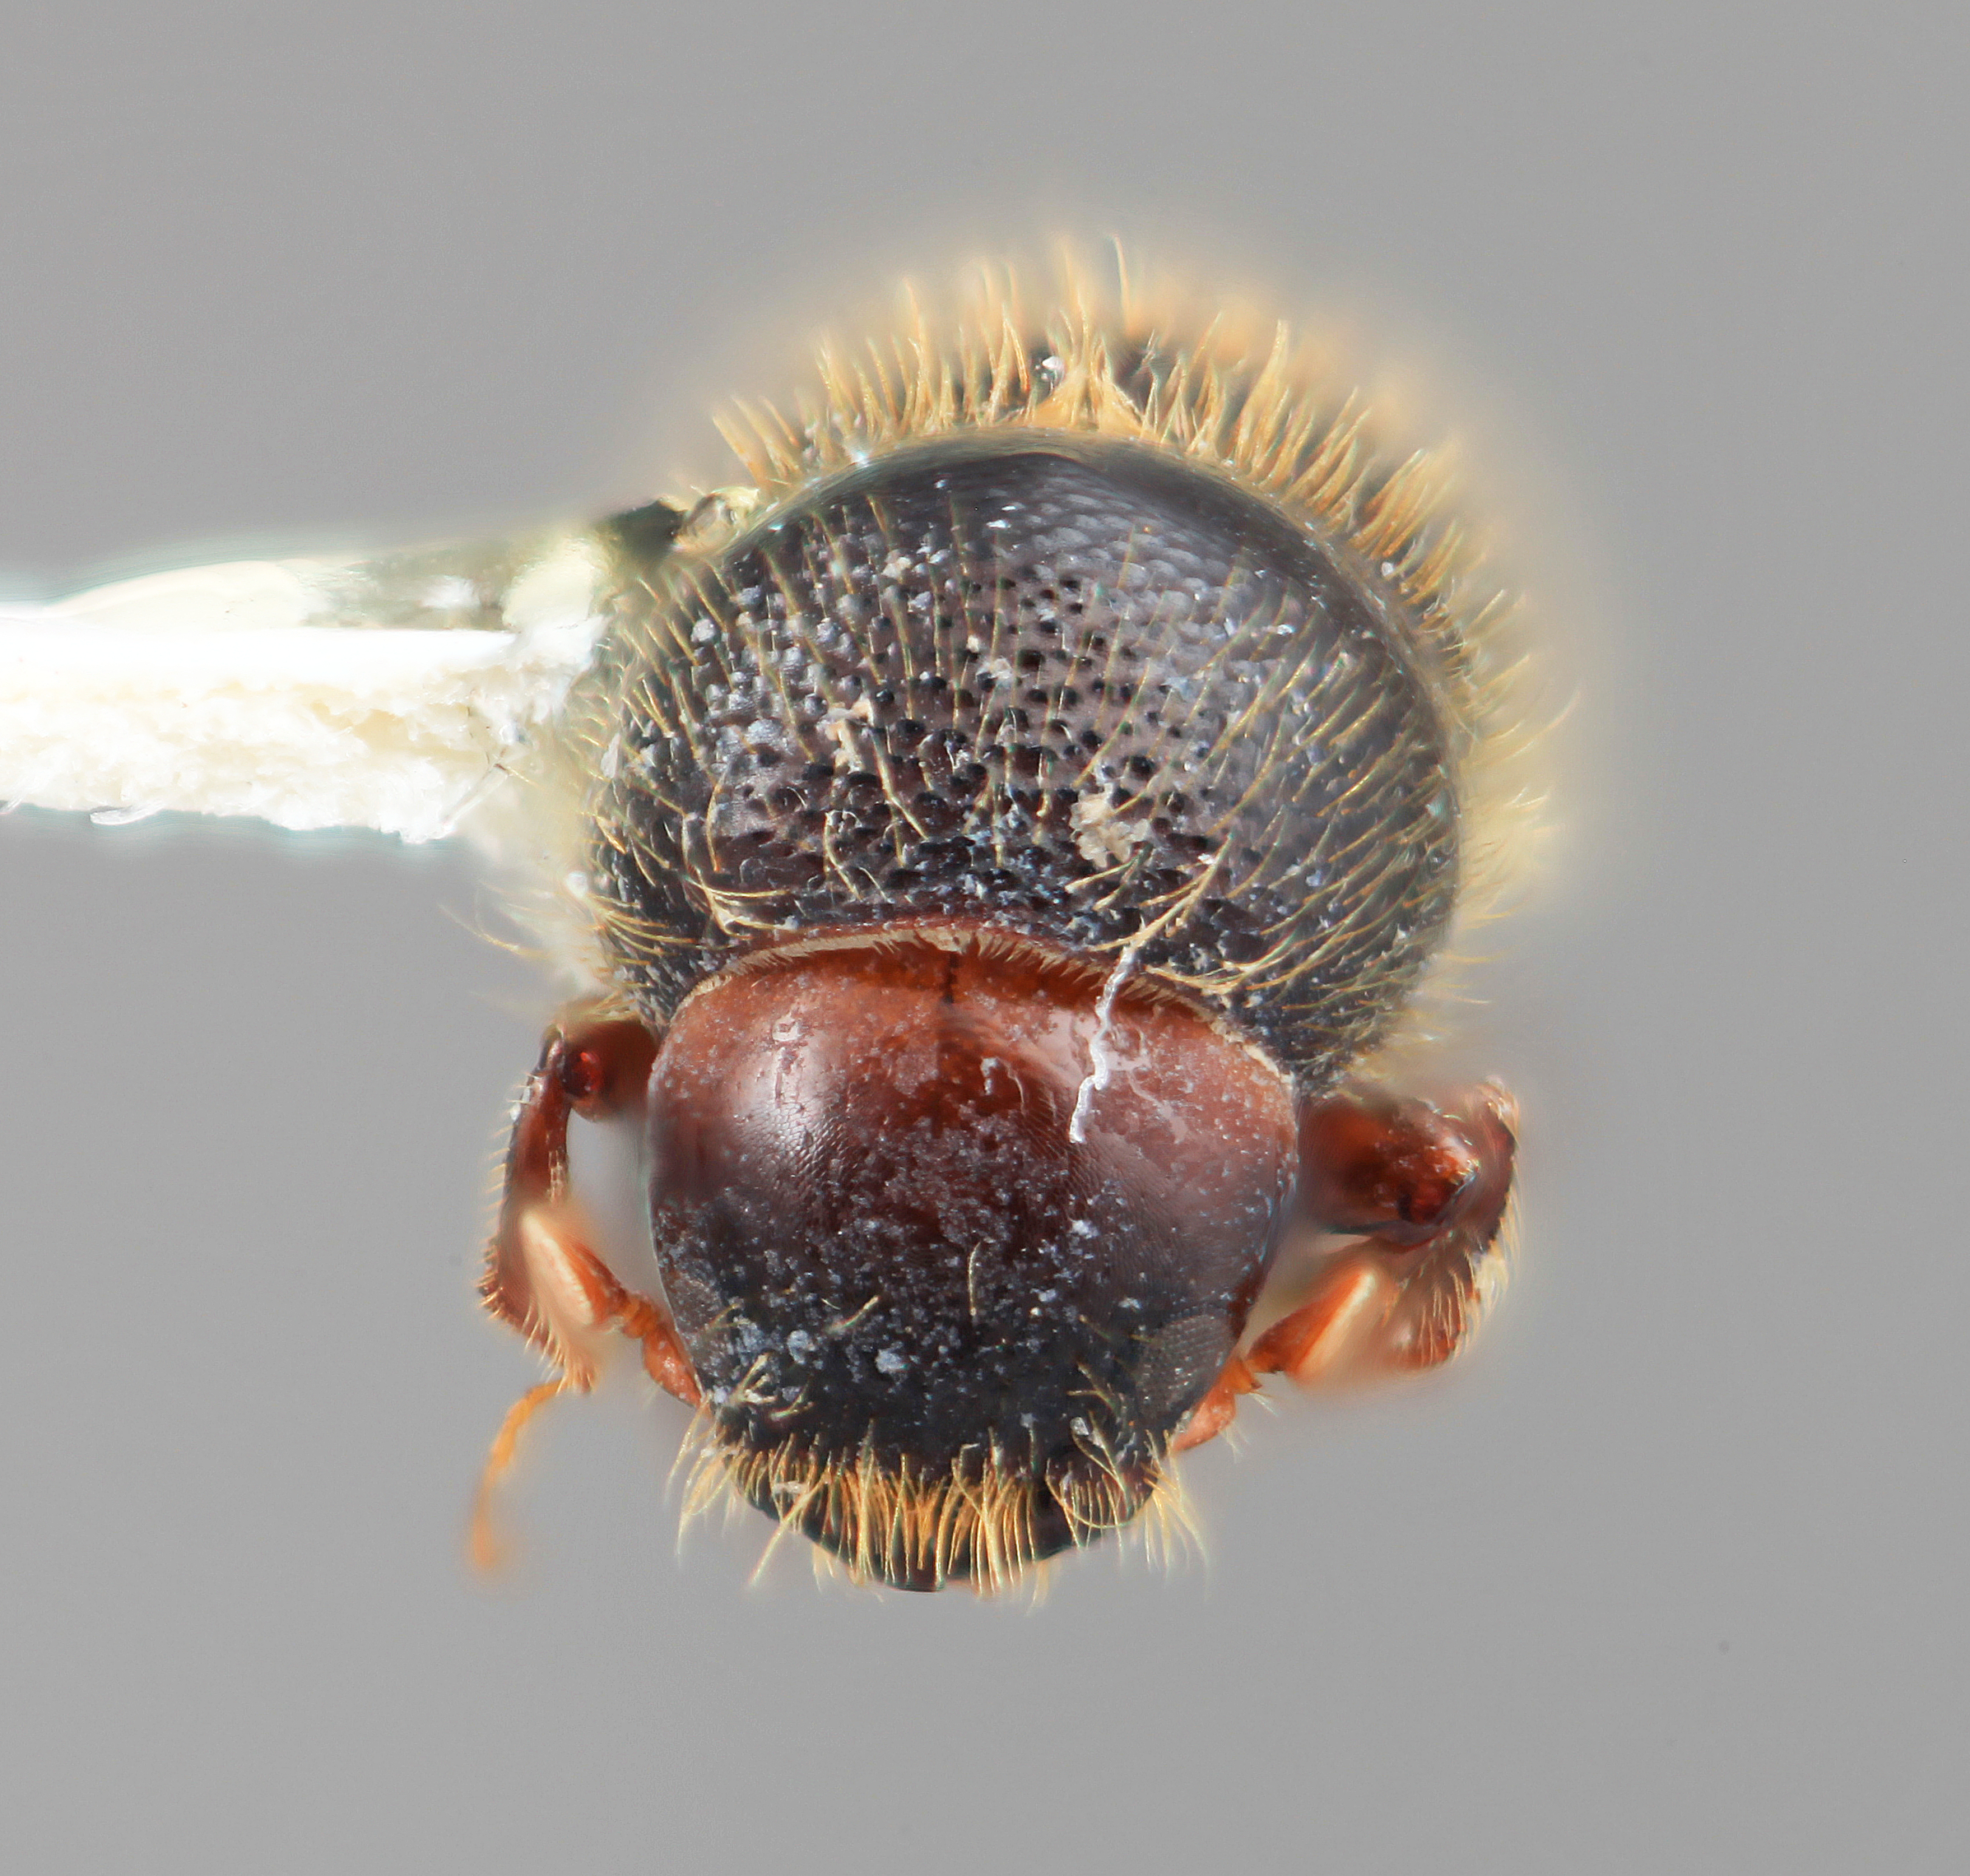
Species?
Xyleborinus dirus
